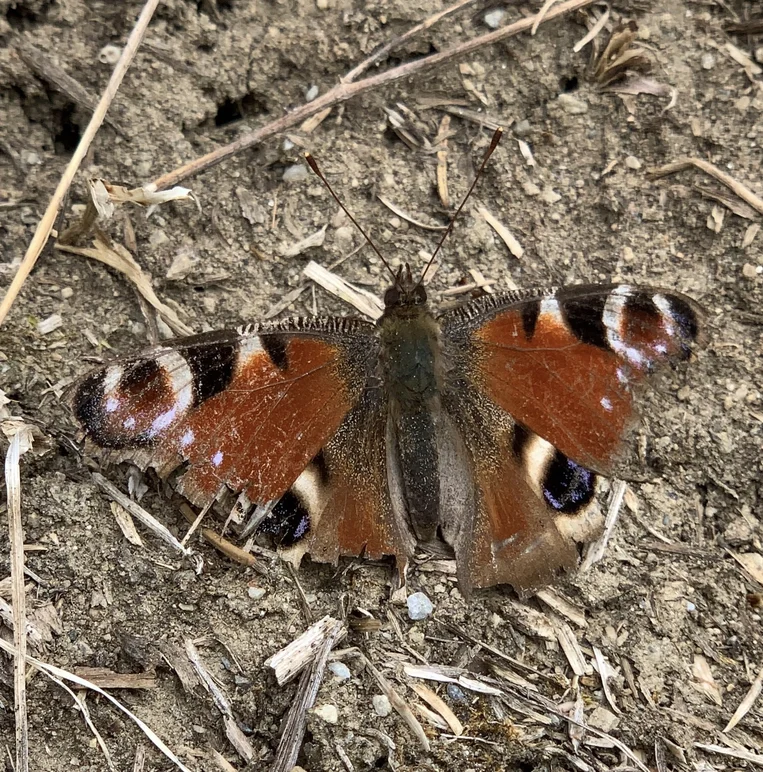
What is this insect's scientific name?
Aglais io
